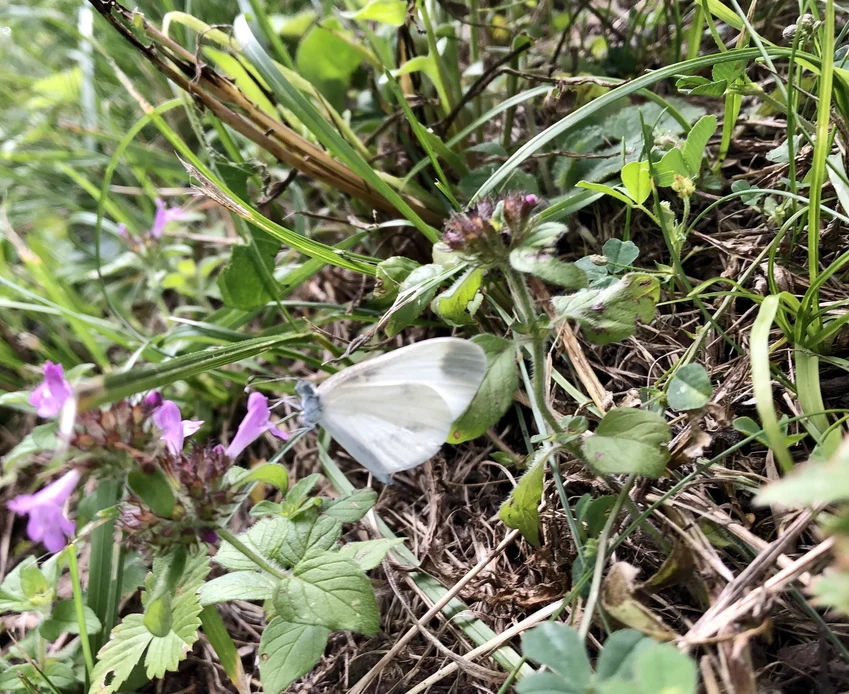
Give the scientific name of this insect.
Leptidea sinapis/juvernica
